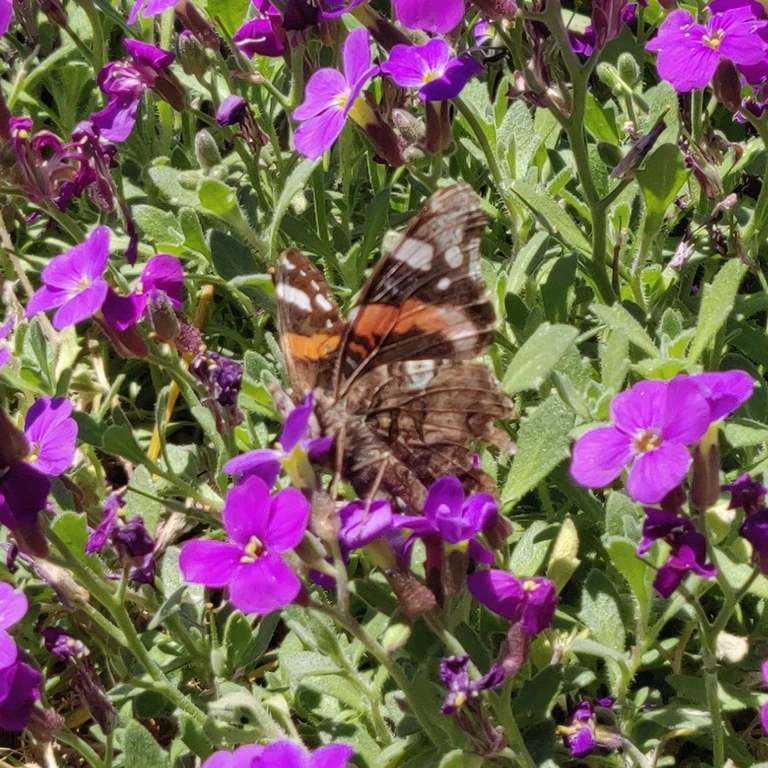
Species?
Vanessa cardui
